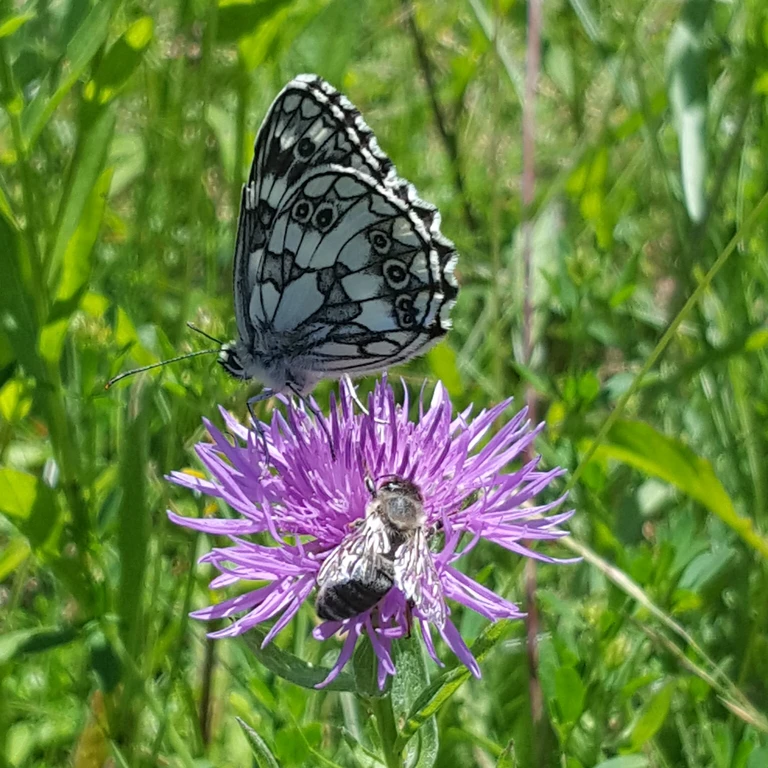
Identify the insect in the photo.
Melanargia galathea
